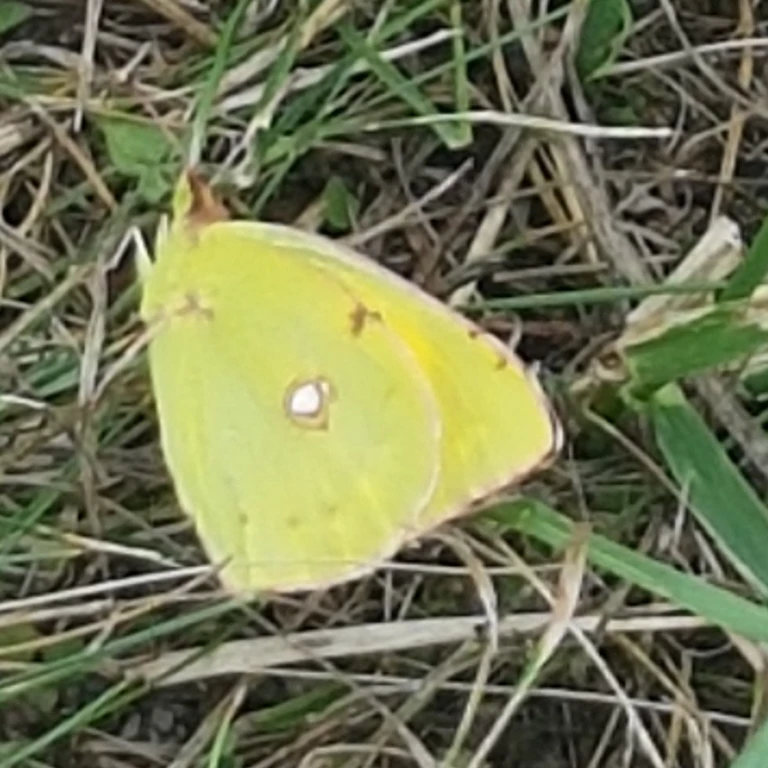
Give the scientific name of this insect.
Colias croceus
